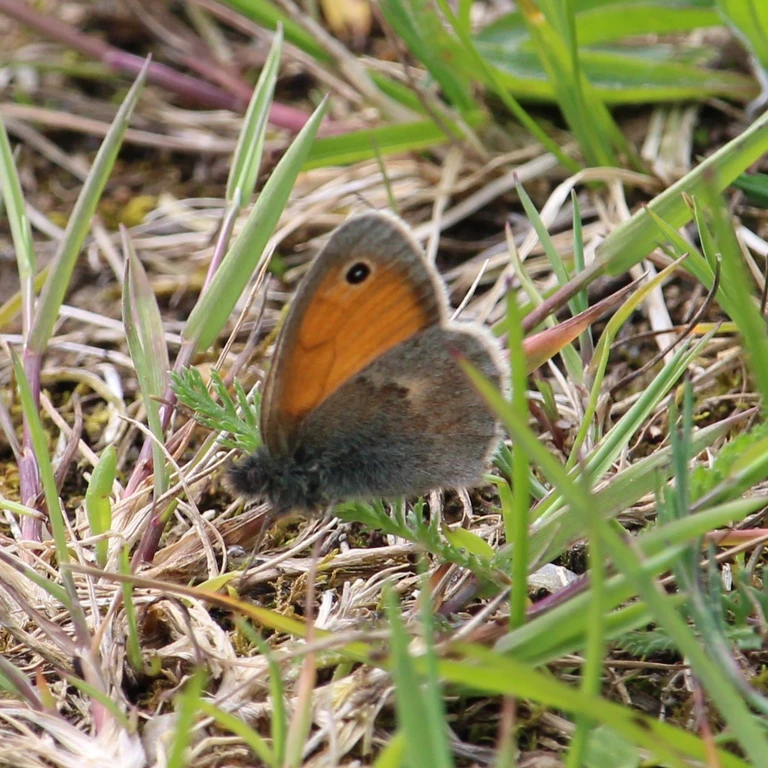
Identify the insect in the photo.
Coenonympha pamphilus
